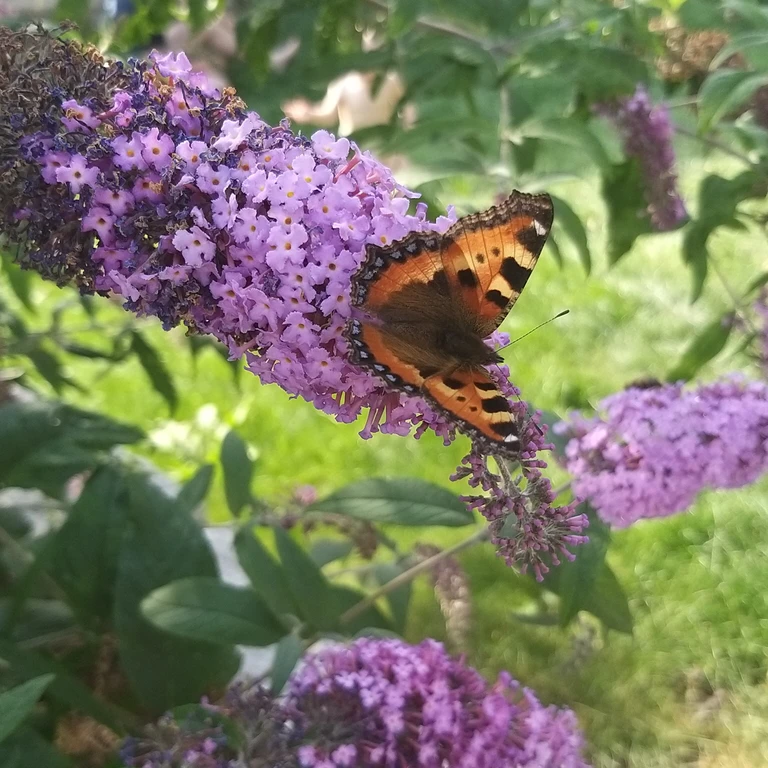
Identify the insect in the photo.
Aglais urticae
